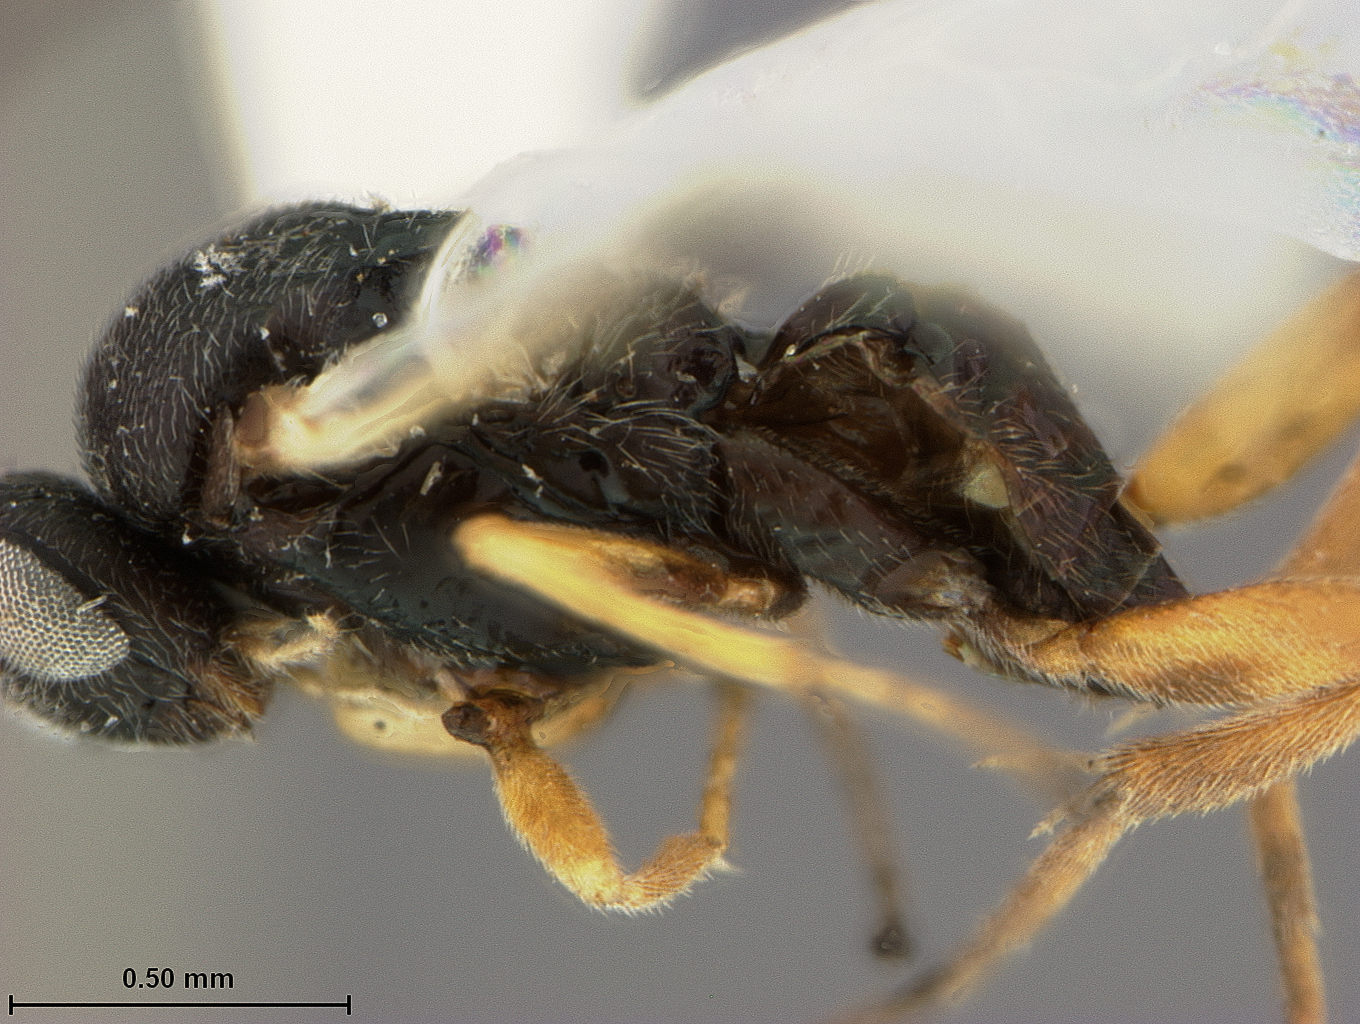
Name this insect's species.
Glypapanteles manilae
